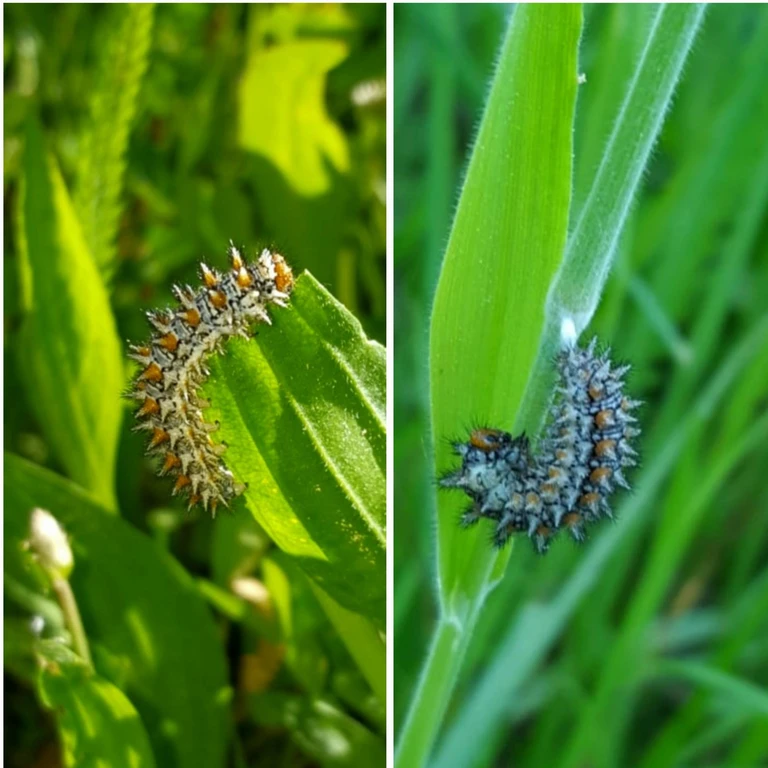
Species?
Melitaea didyma
